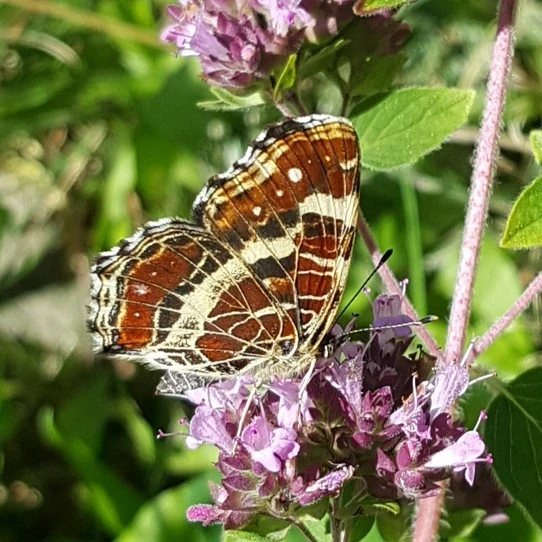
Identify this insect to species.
Araschnia levana
